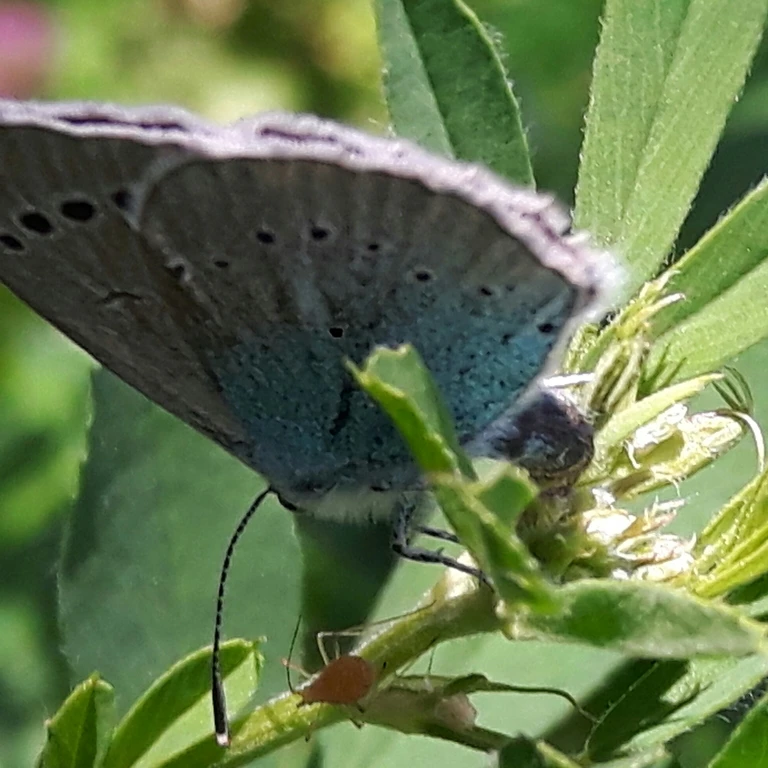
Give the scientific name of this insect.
Glaucopsyche alexis
